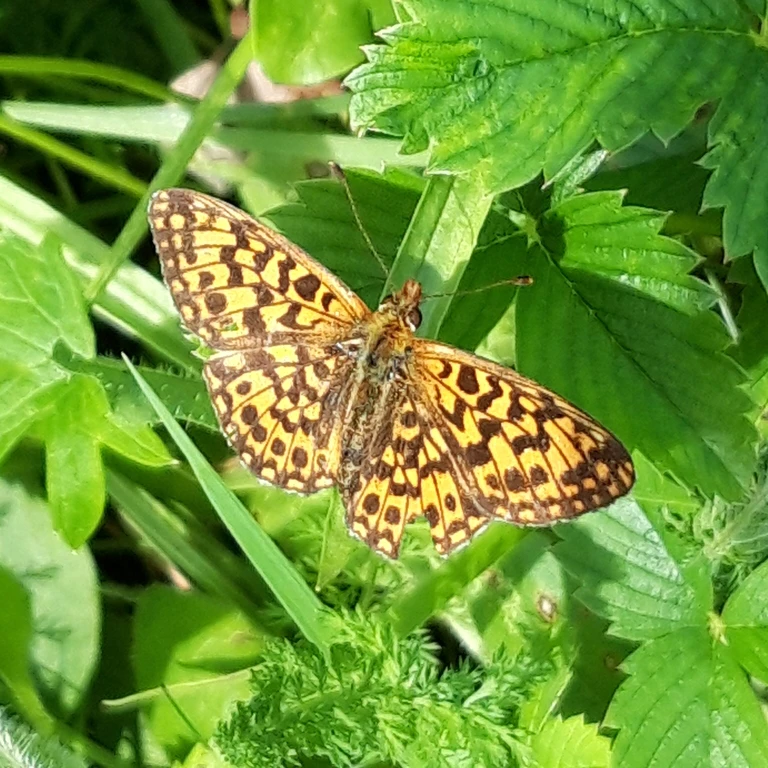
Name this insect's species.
Boloria dia
